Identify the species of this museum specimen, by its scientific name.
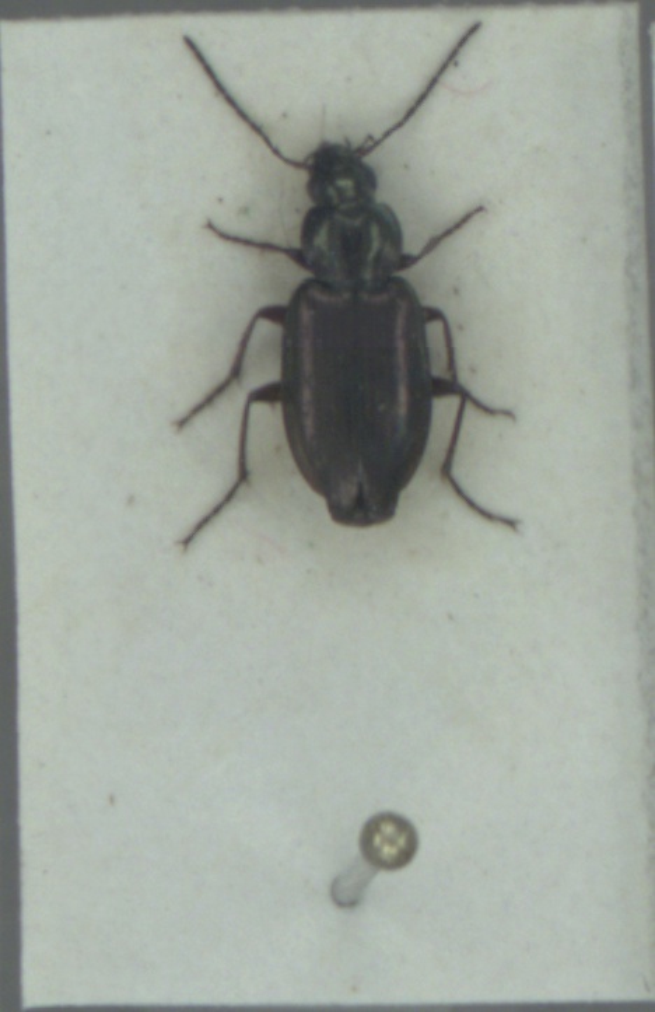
Agonum muelleri
